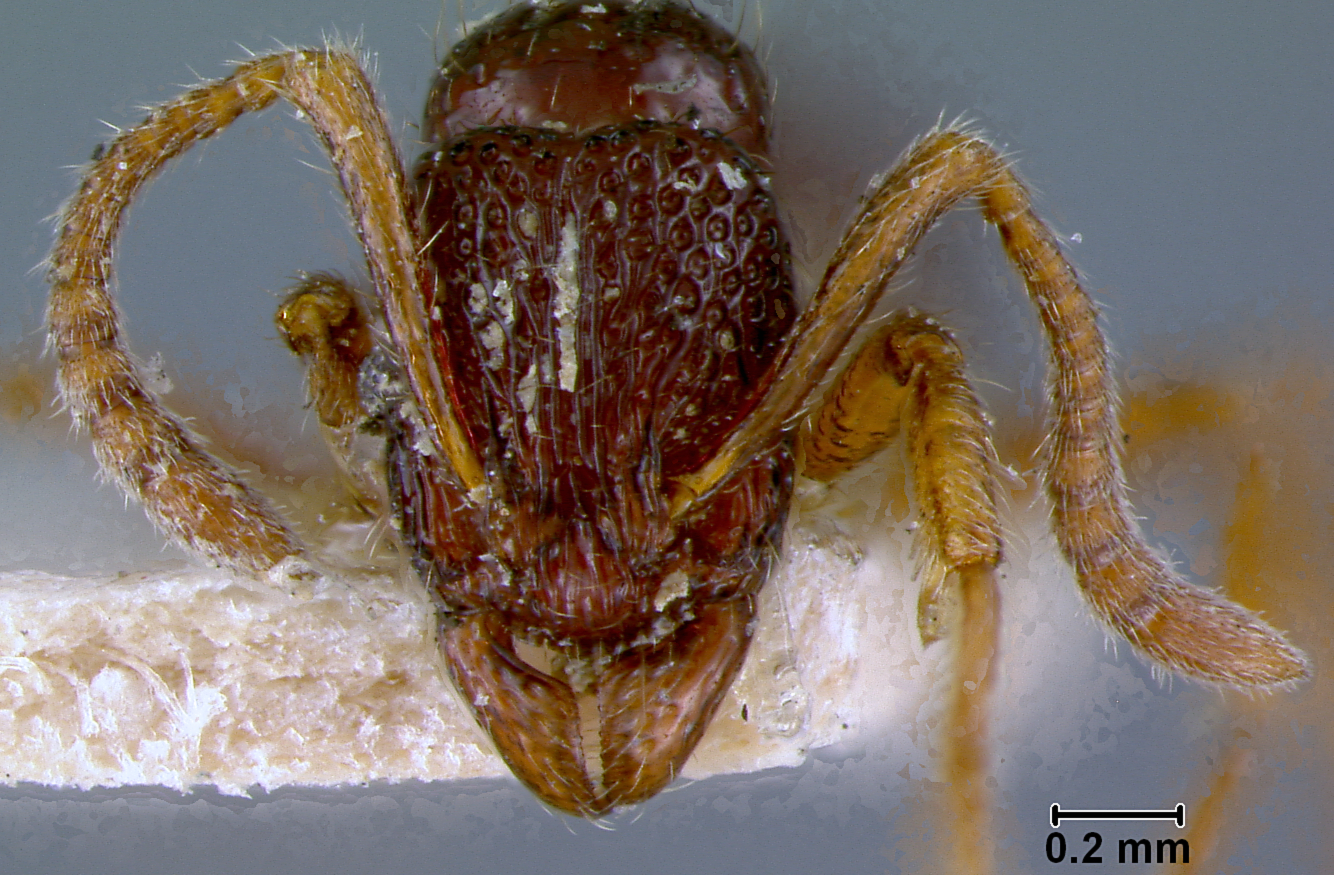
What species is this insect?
Wheeleripone crenaticeps
